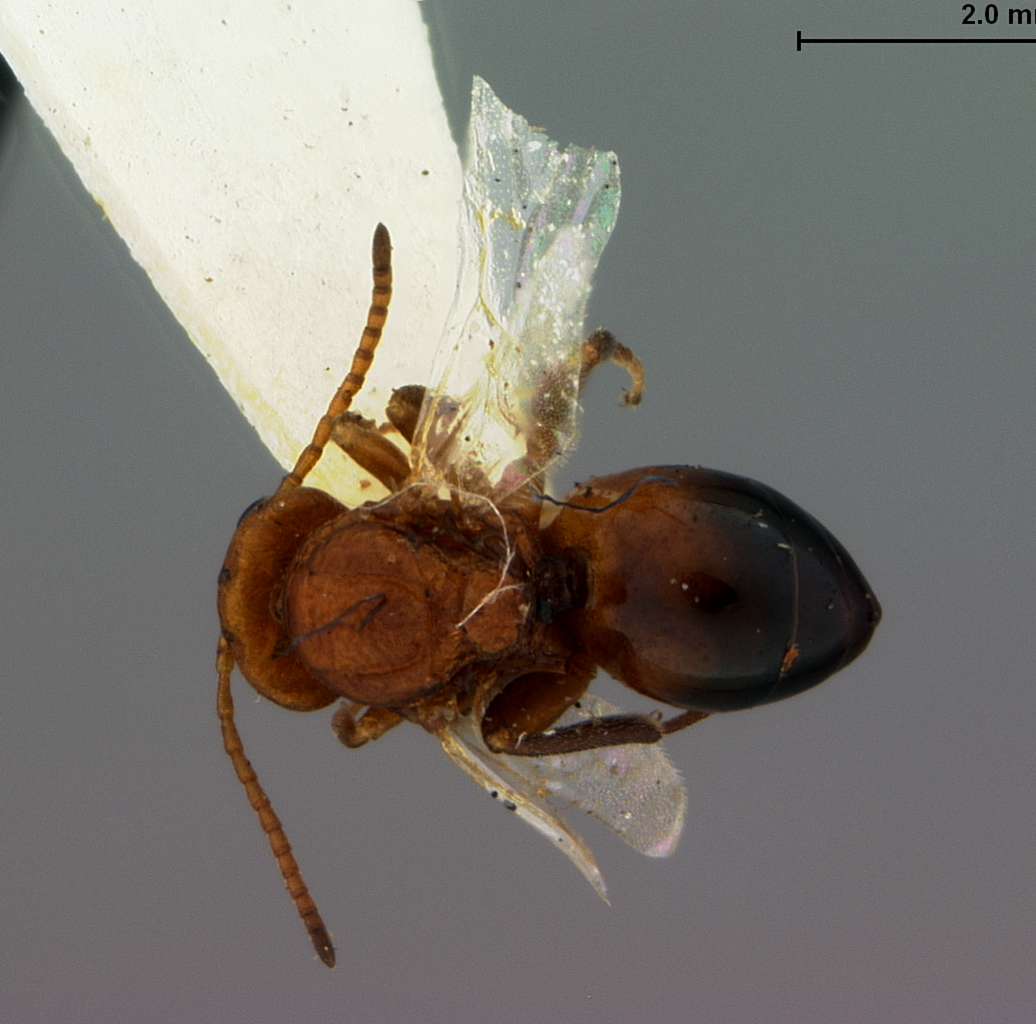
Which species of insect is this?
Callirhytis petrosa
